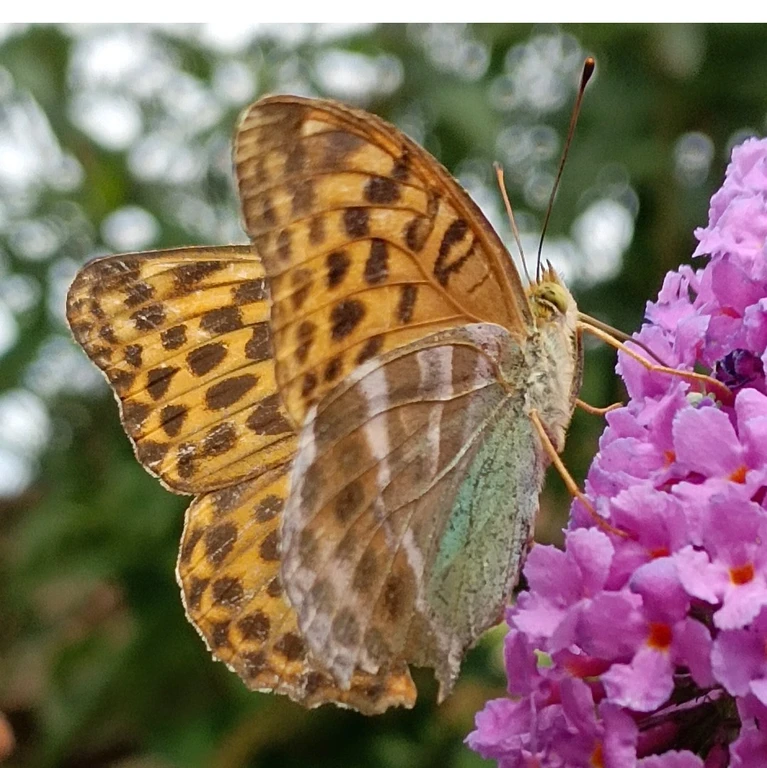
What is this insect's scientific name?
Argynnis paphia
